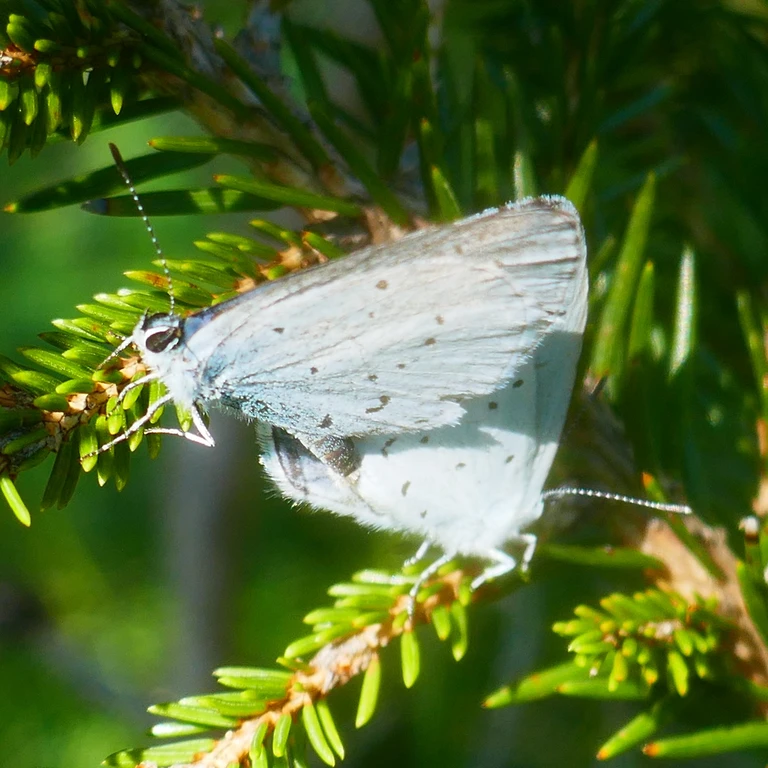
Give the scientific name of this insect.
Celastrina argiolus
